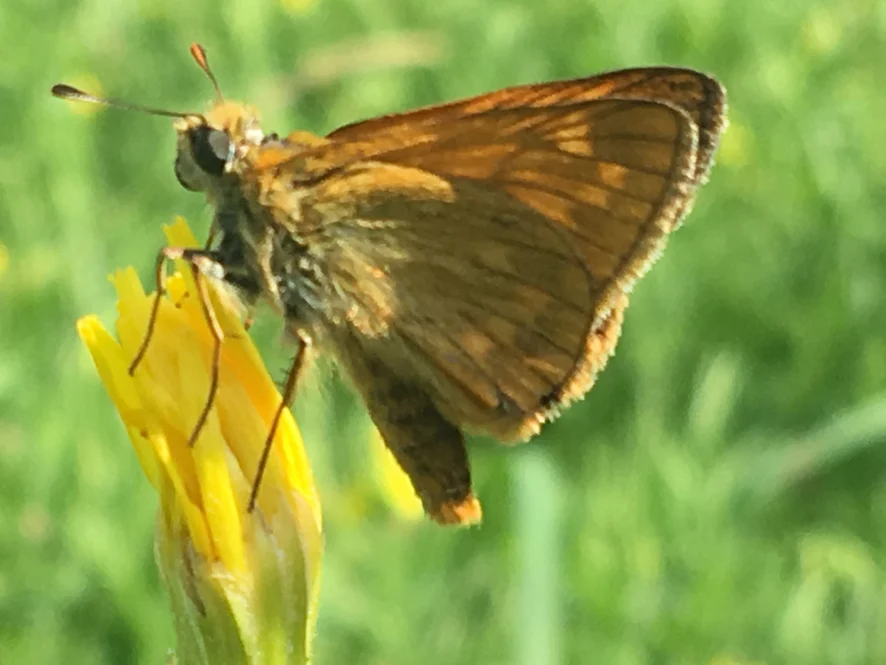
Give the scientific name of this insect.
Ochlodes sylvanus (also Ochlodes venata)
